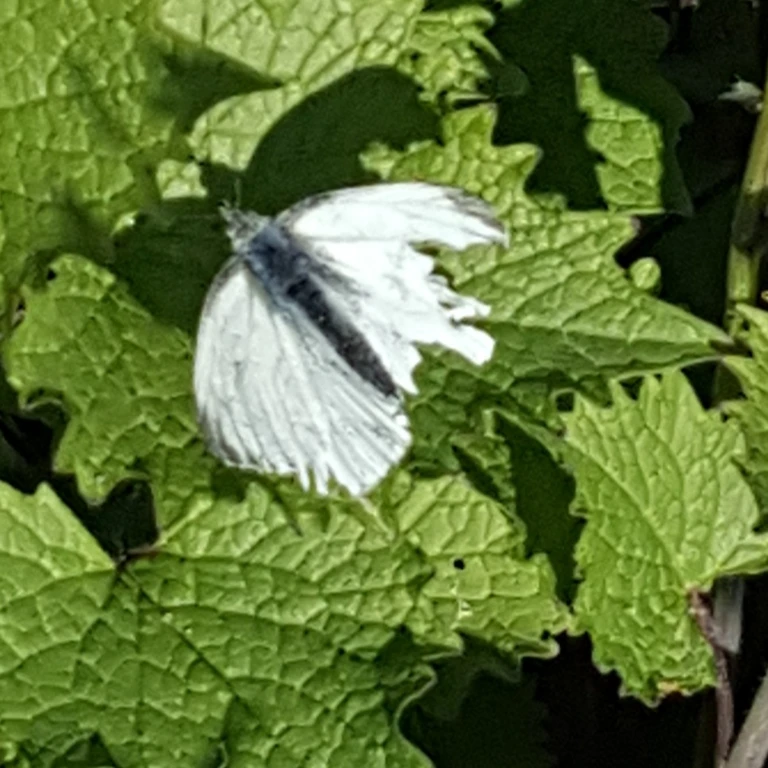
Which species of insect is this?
Pieris napi
